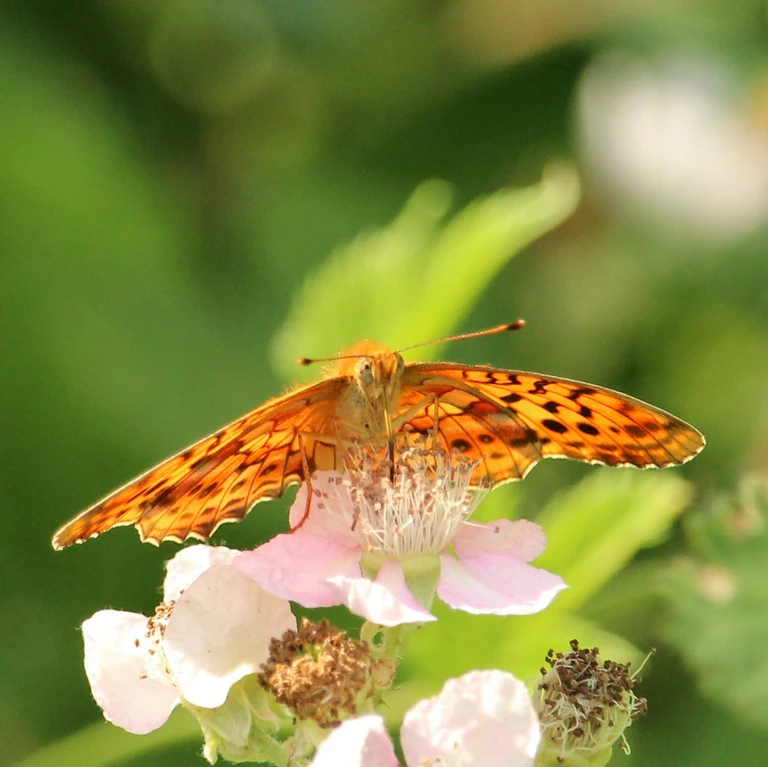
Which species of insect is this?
Brenthis daphne
